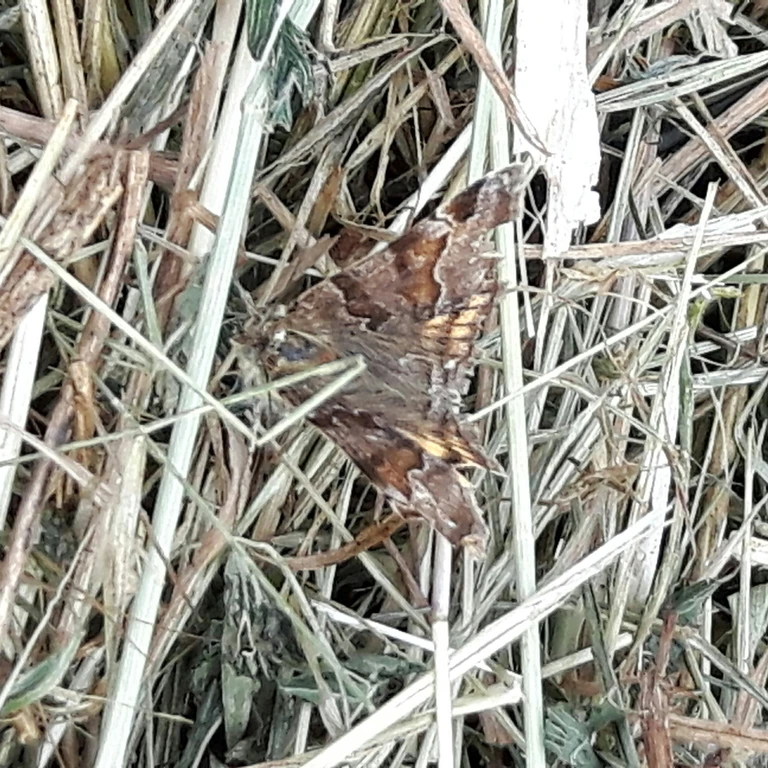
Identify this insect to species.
Euclidia glyphica
